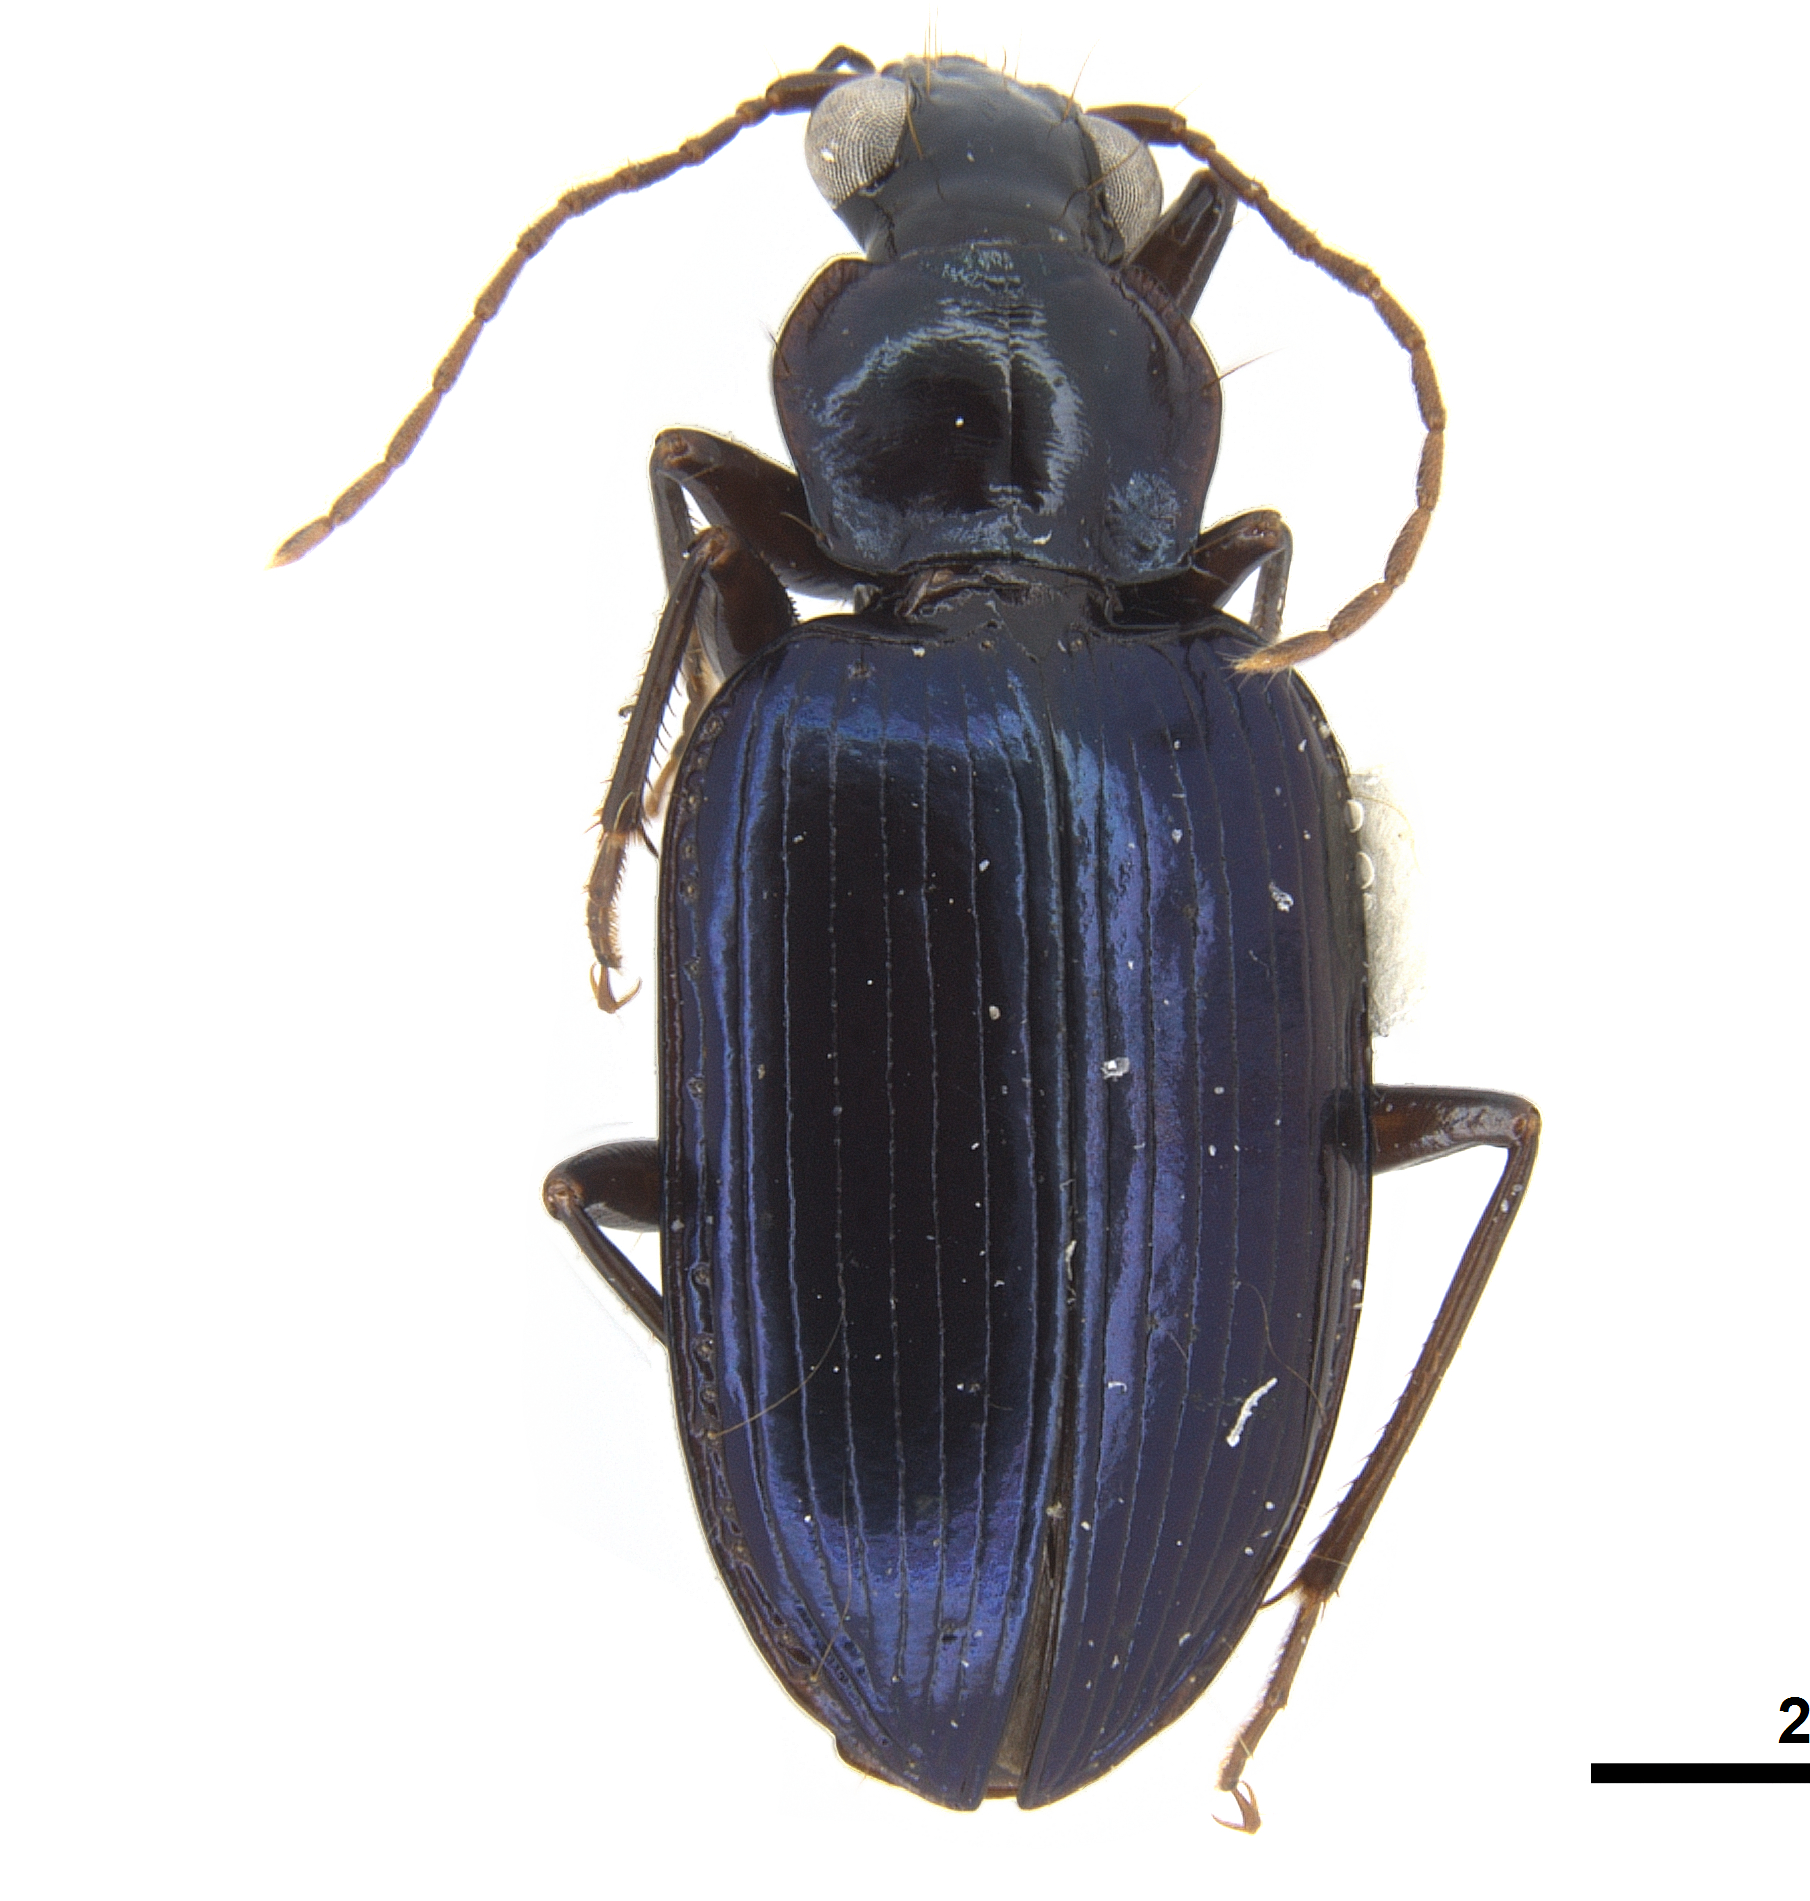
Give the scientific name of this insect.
Glyptolenus chalybaeus
